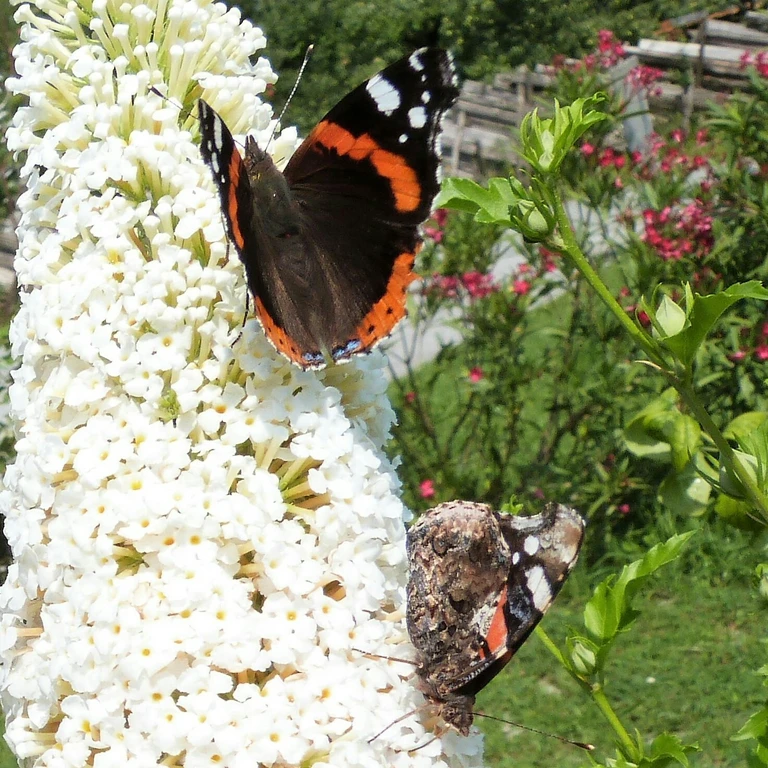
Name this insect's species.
Vanessa atalanta
